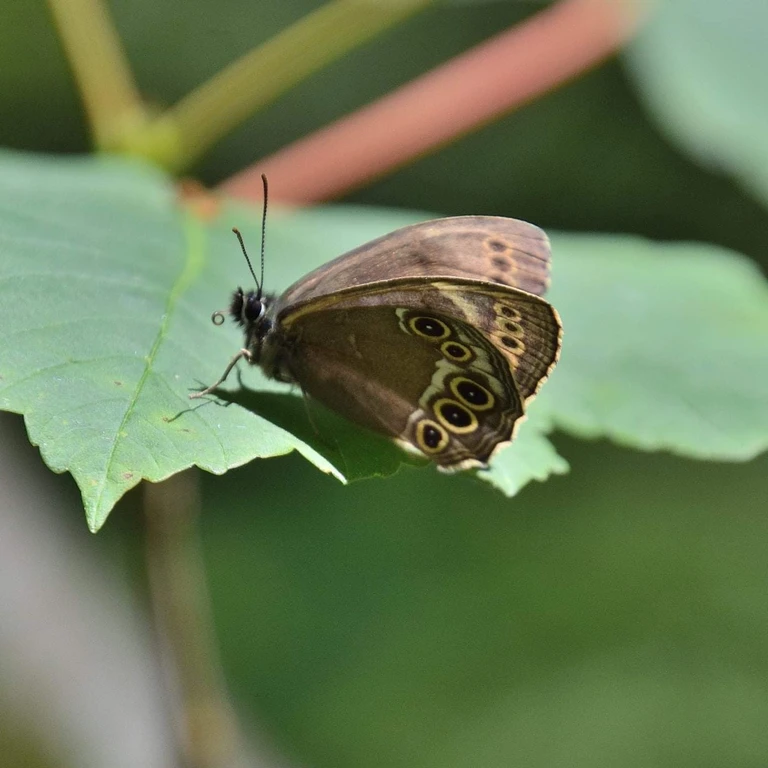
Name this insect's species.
Lopinga achine (also Pararge achine)
